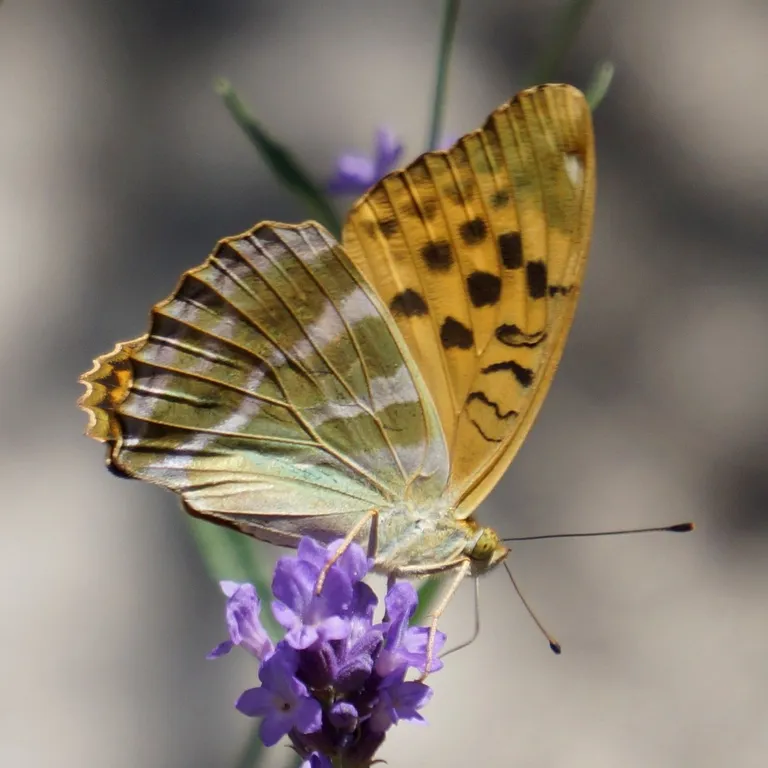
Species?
Argynnis paphia
